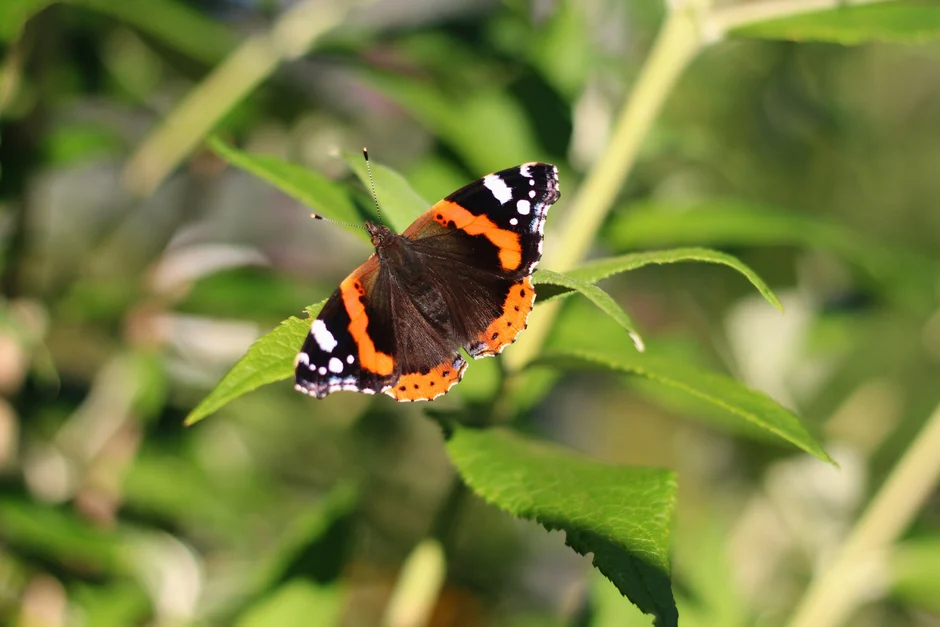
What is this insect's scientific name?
Vanessa atalanta
